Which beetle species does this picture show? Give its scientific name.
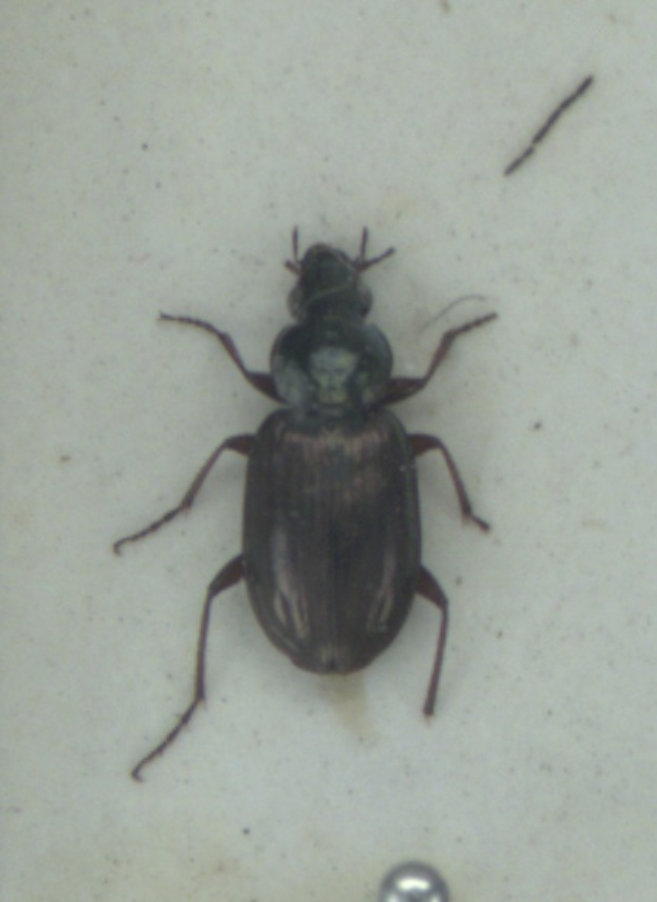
Agonum muelleri
